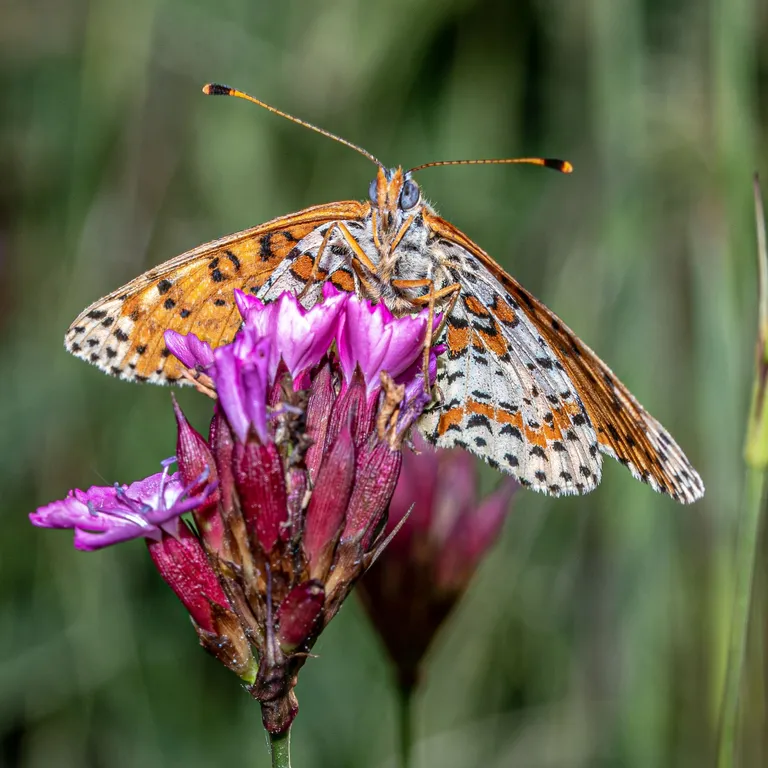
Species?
Melitaea didyma
